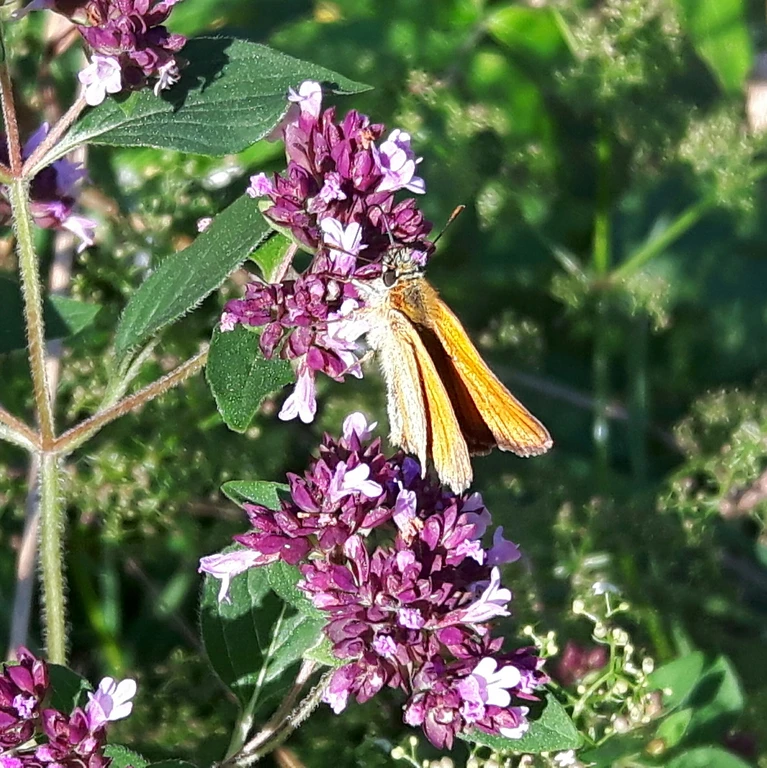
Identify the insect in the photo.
Thymelicus sylvestris
